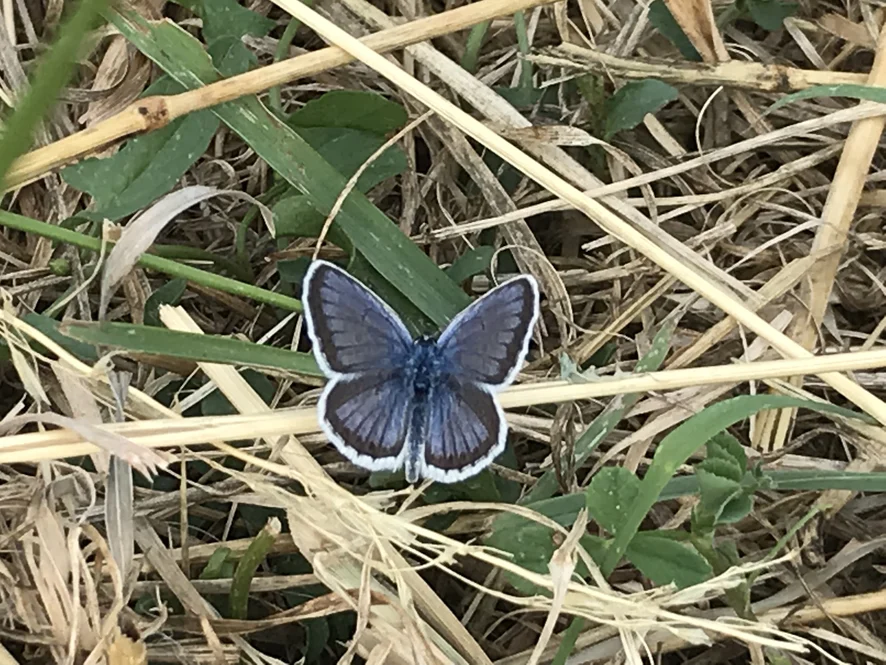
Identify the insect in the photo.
Plebejus argus
